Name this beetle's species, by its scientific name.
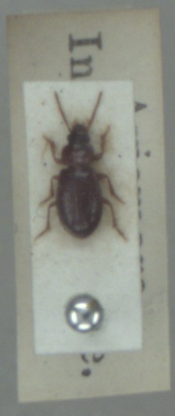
Bradycellus caucasicus
